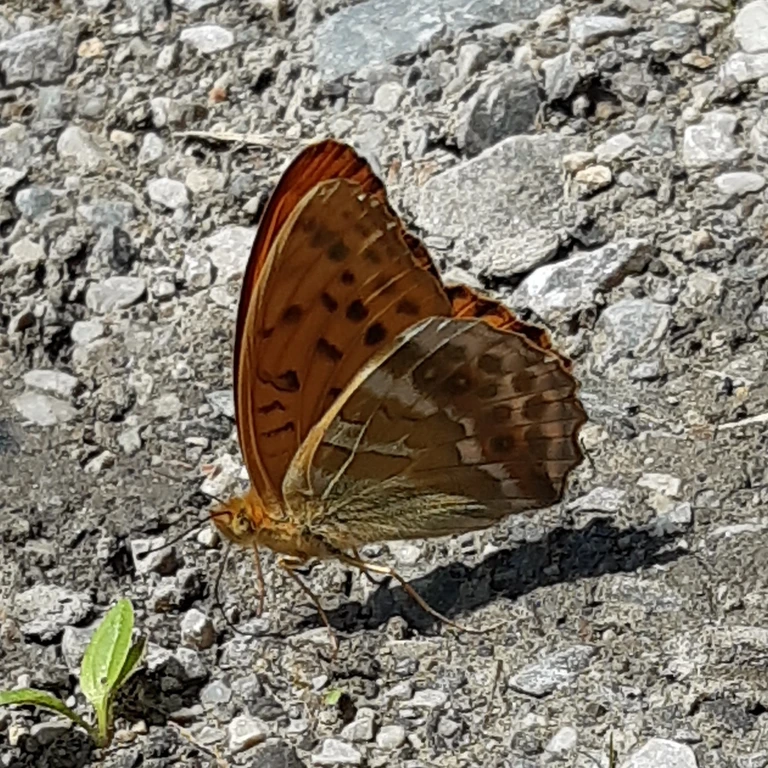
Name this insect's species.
Argynnis paphia
